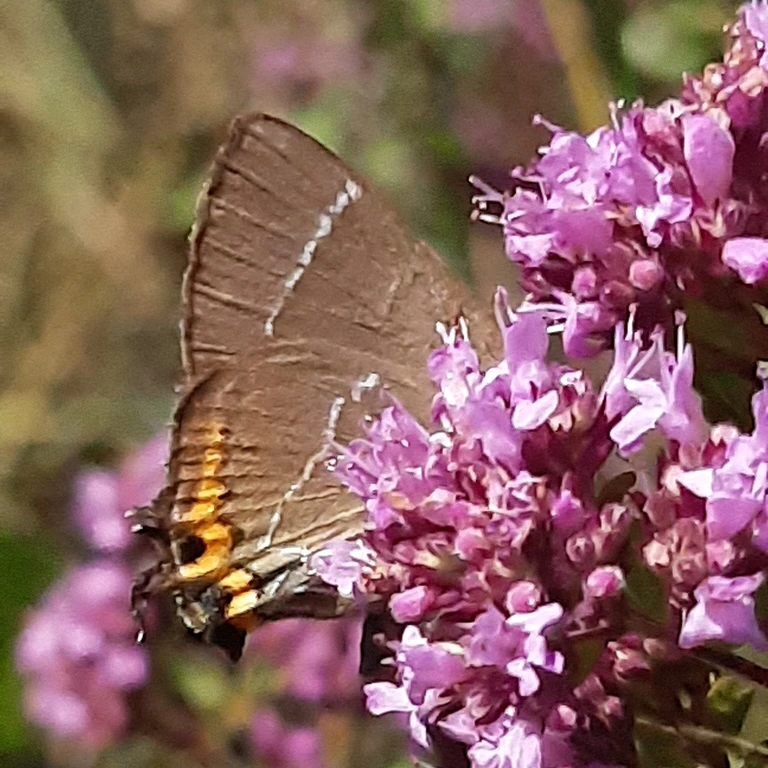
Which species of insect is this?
Satyrium w-album
